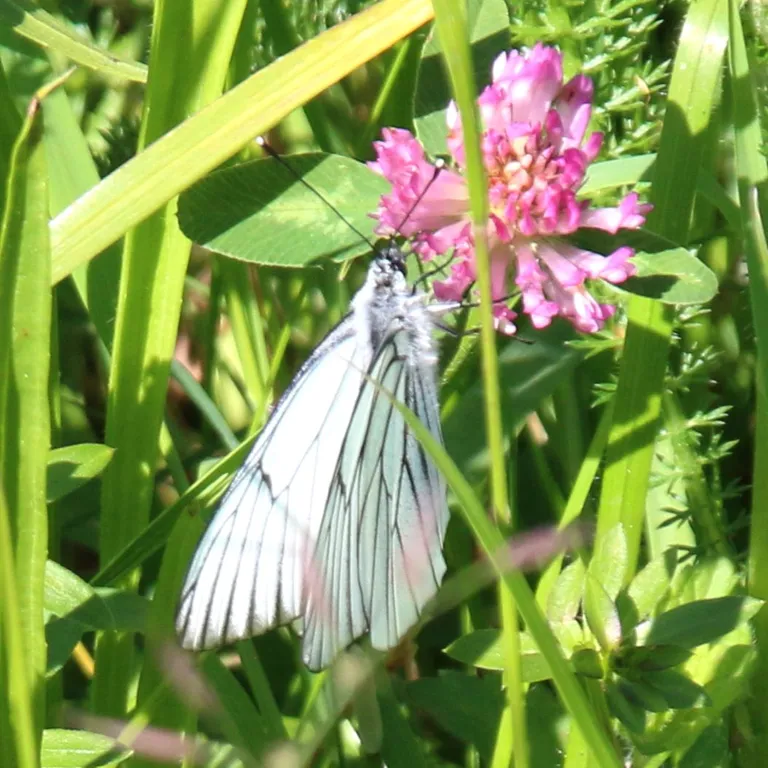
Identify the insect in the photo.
Aporia crataegi
